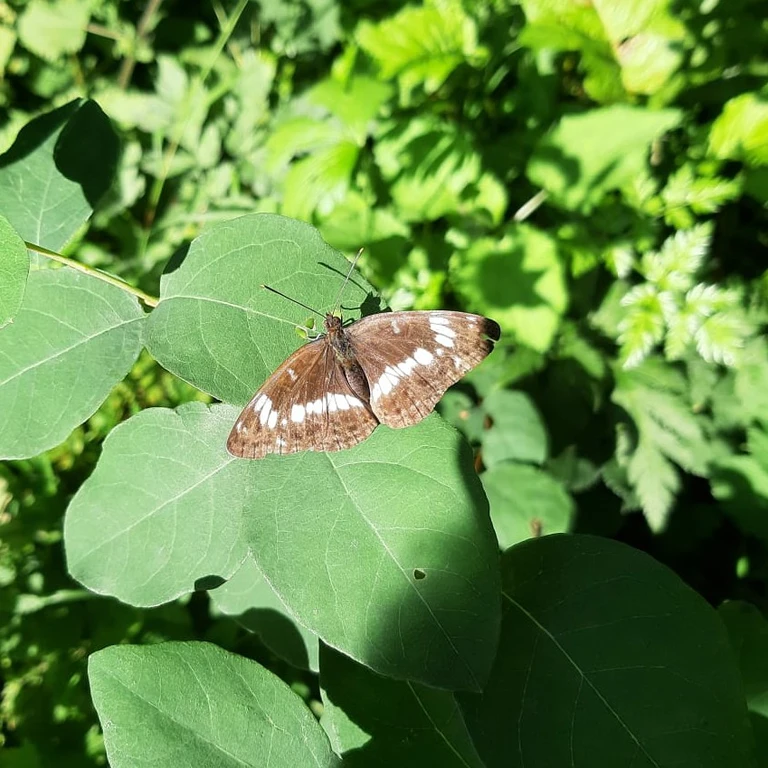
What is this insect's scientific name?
Limenitis camilla (also Ladoga camilla)
